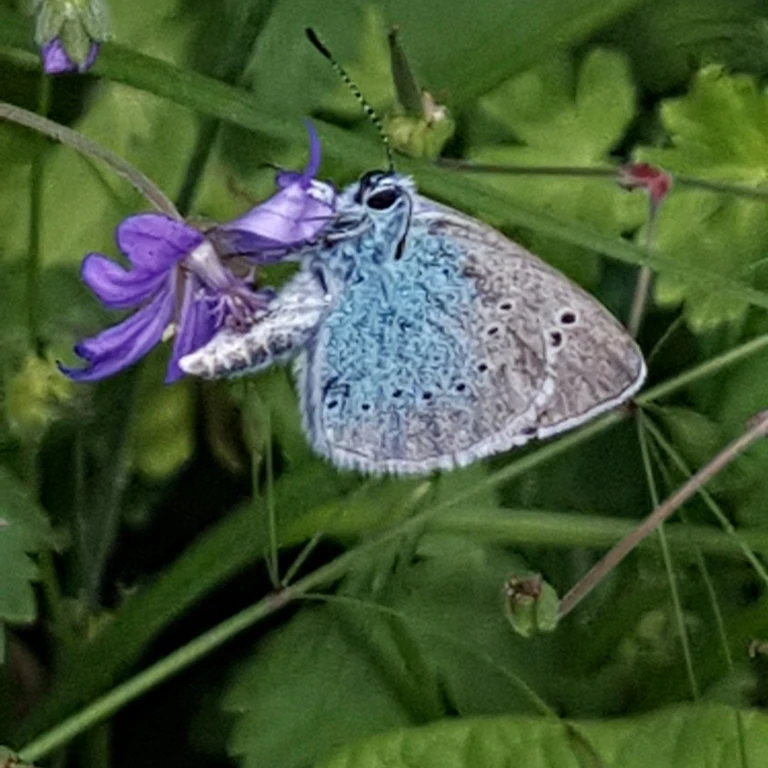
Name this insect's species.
Glaucopsyche alexis
